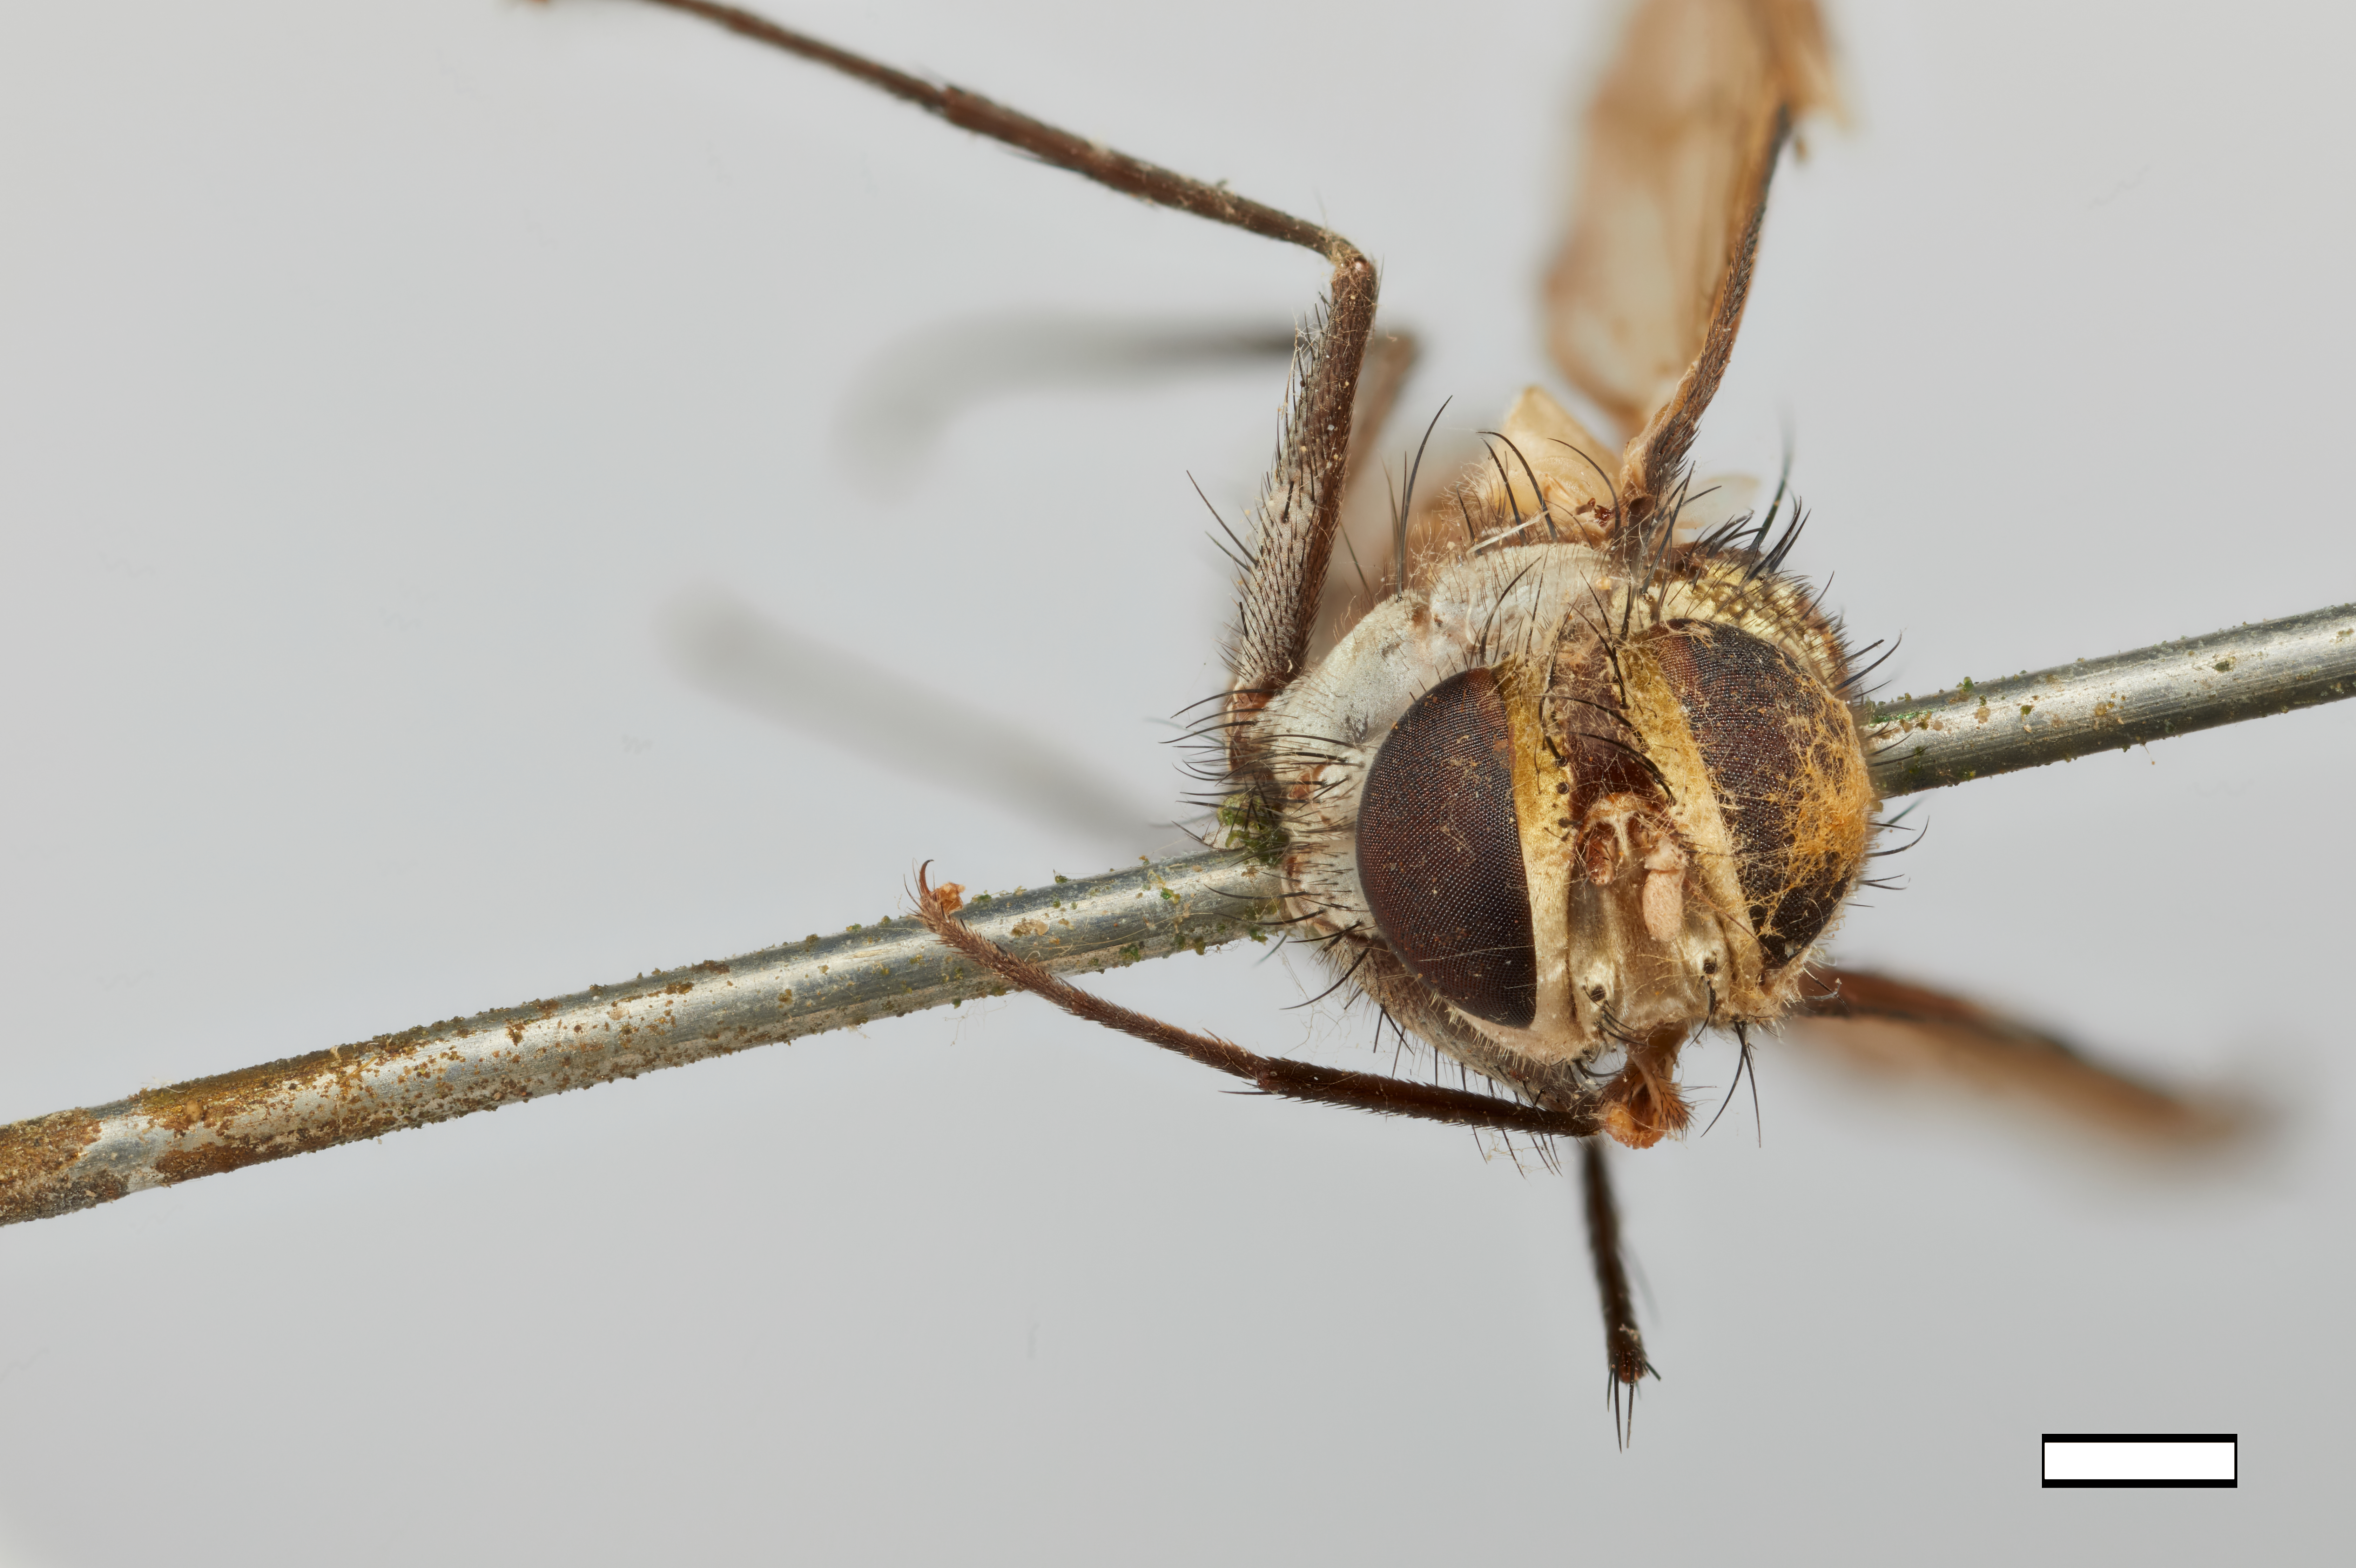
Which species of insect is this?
Medinacemyia sibuyana
